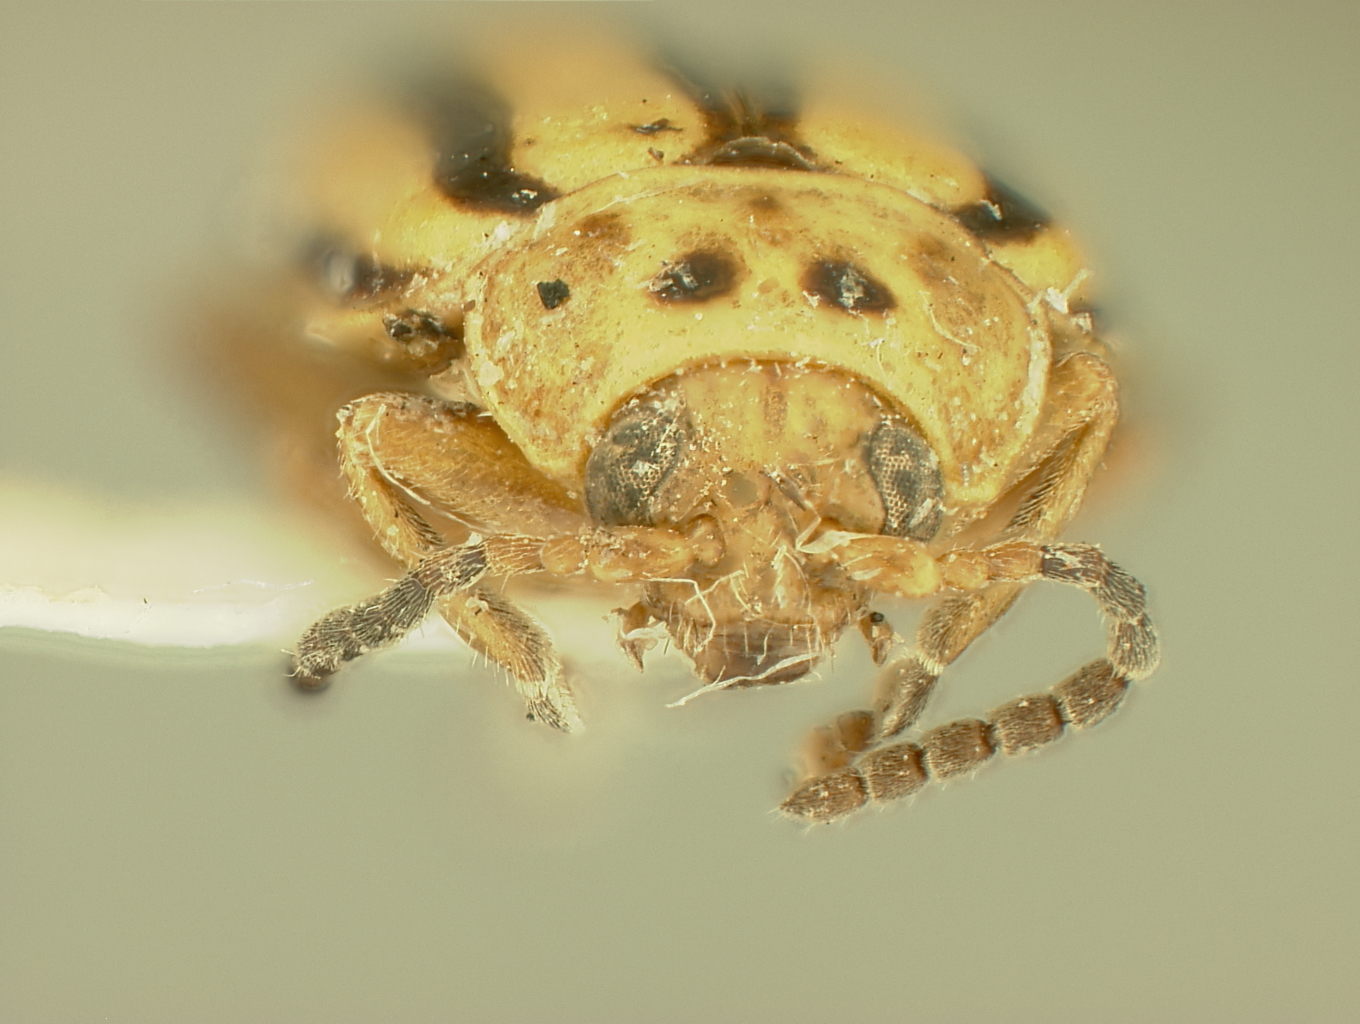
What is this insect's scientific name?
Disonycha pittieri
